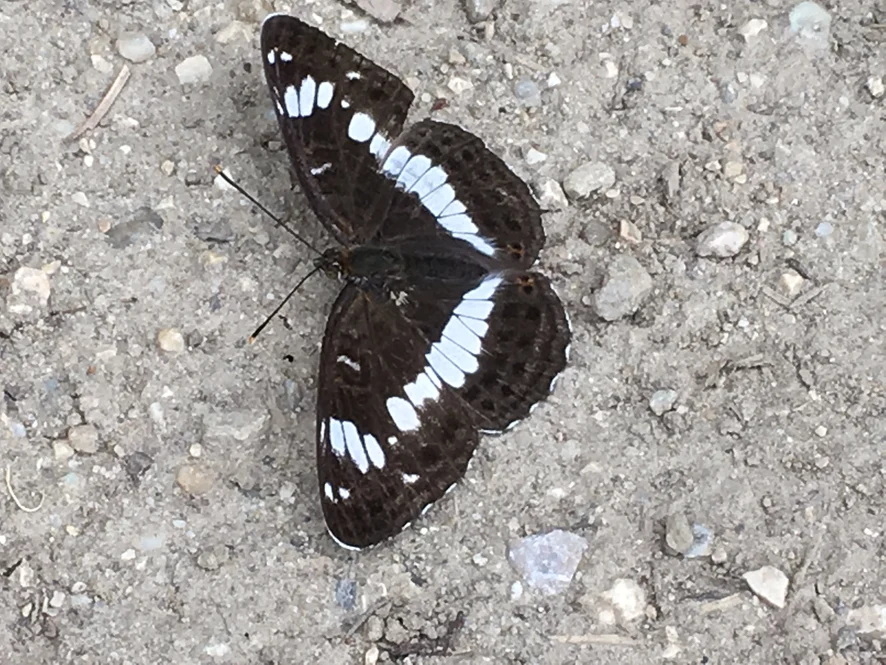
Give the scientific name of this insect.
Limenitis camilla (also Ladoga camilla)
